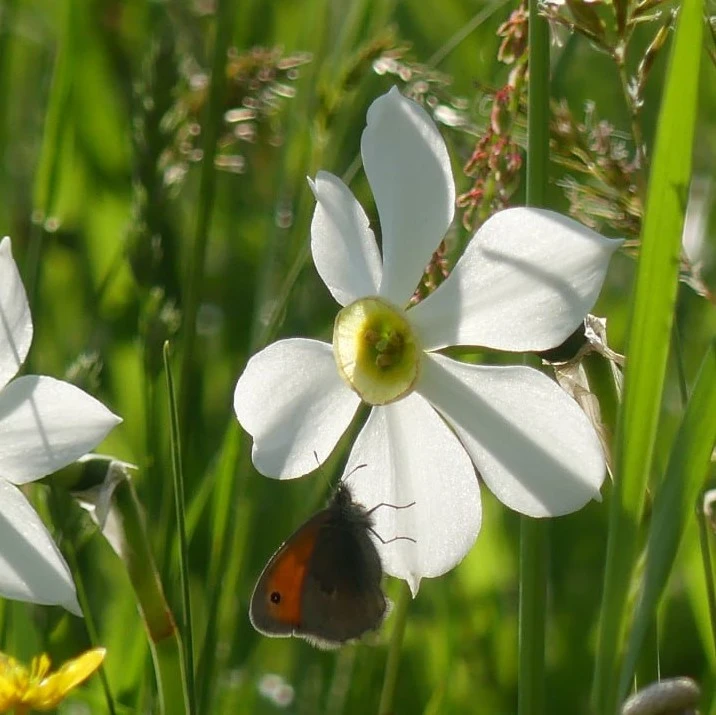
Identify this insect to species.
Coenonympha pamphilus
